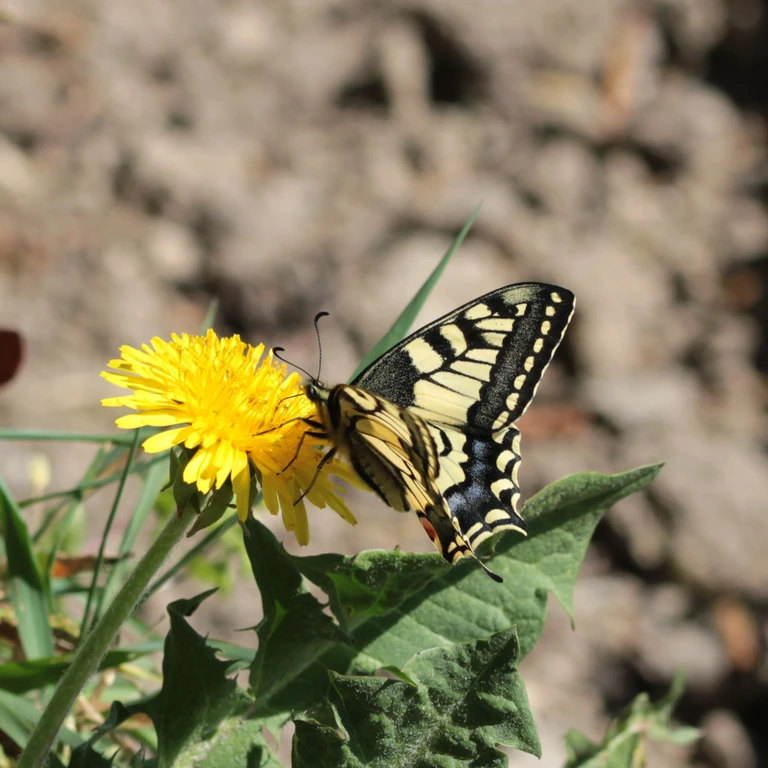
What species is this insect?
Papilio machaon
